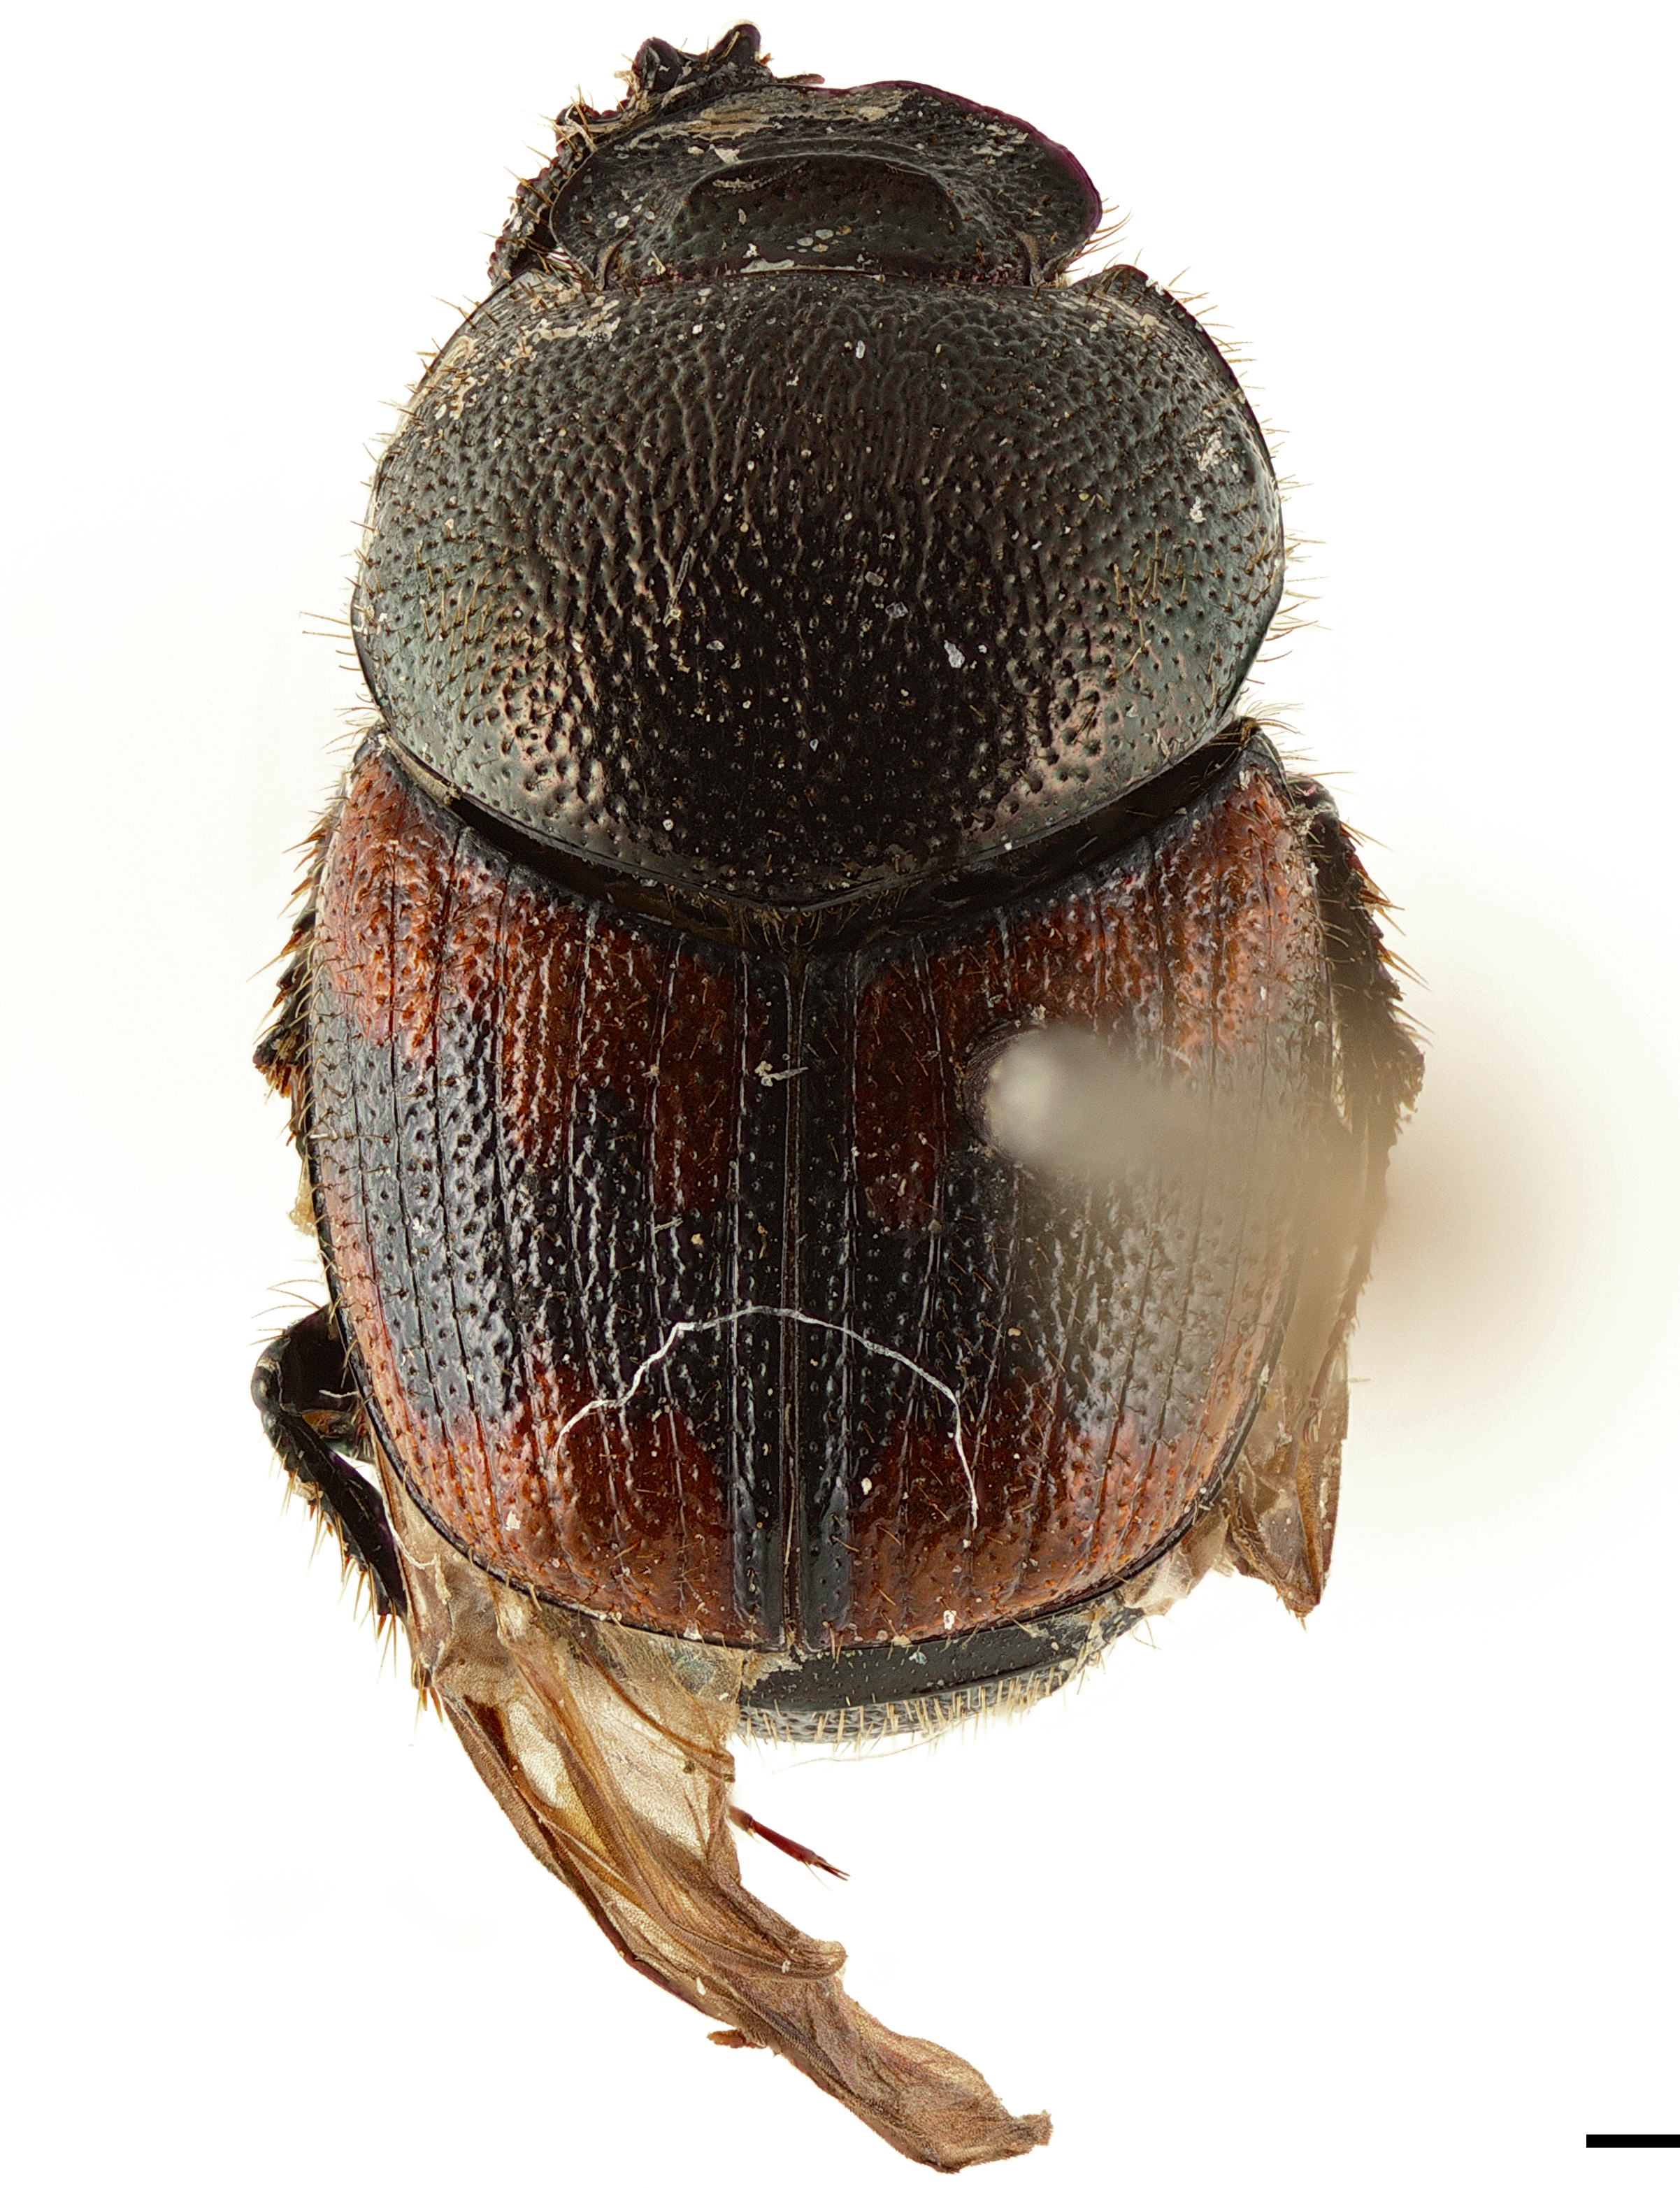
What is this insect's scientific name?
Onthophagus alternans
